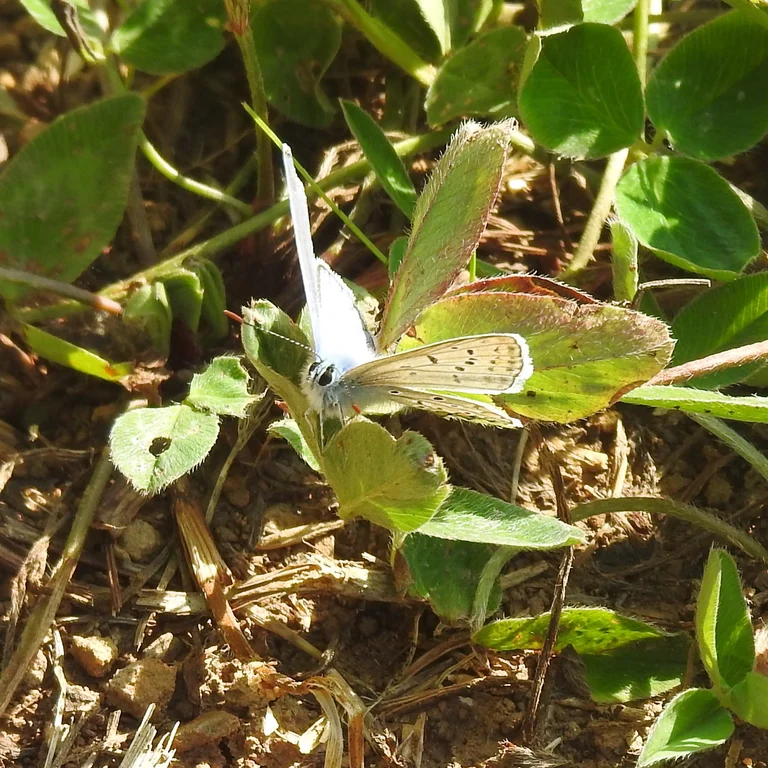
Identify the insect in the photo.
Polyommatus icarus
